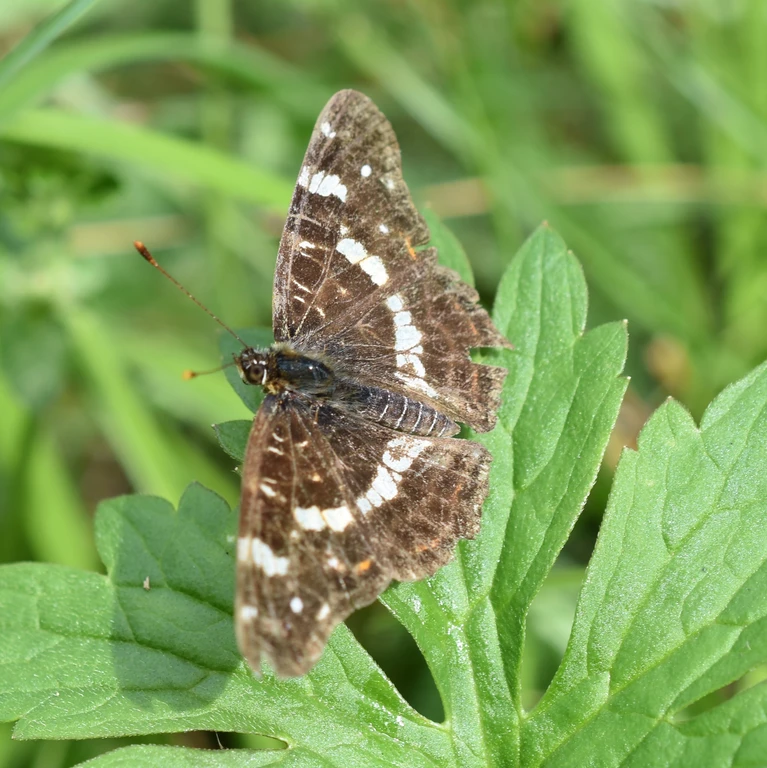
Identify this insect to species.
Araschnia levana
